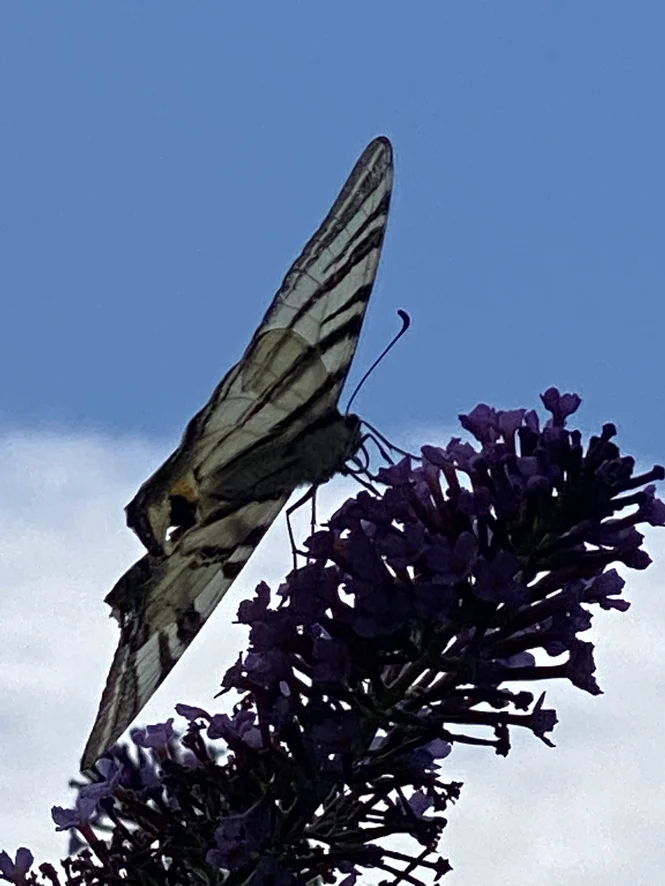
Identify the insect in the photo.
Iphiclides podalirius
